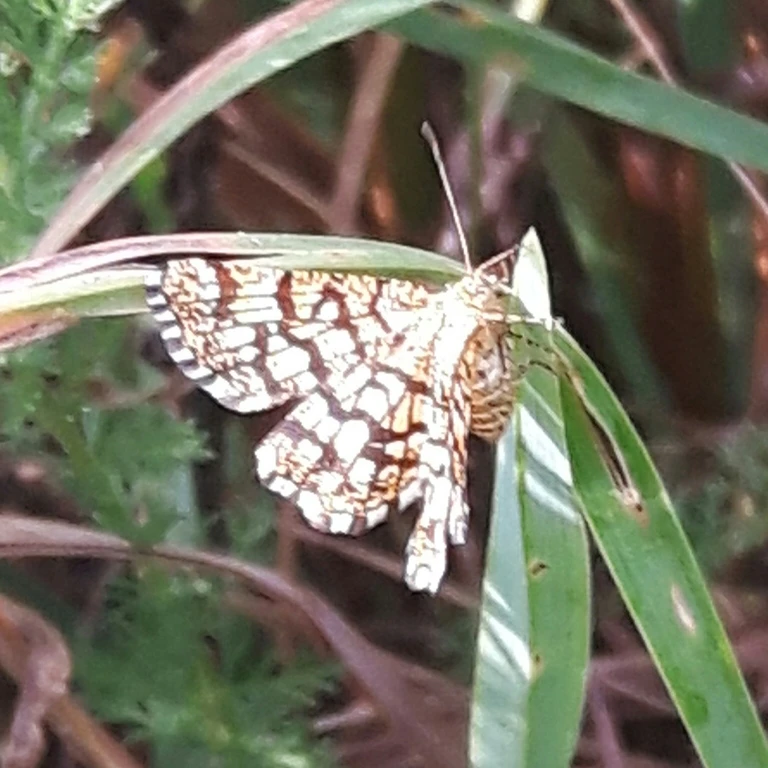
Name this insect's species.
Chiasmia clathrata
